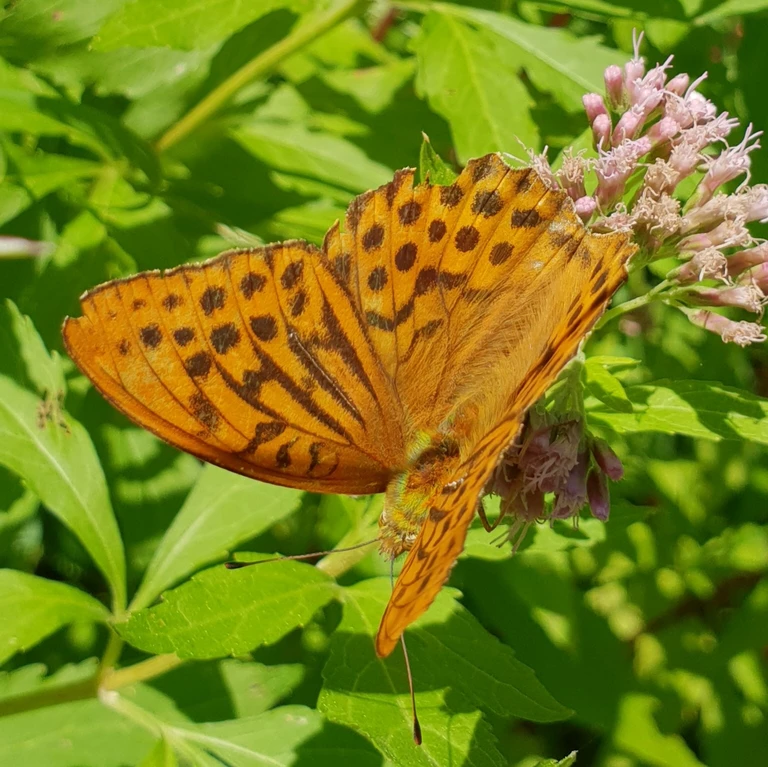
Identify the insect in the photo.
Argynnis paphia
